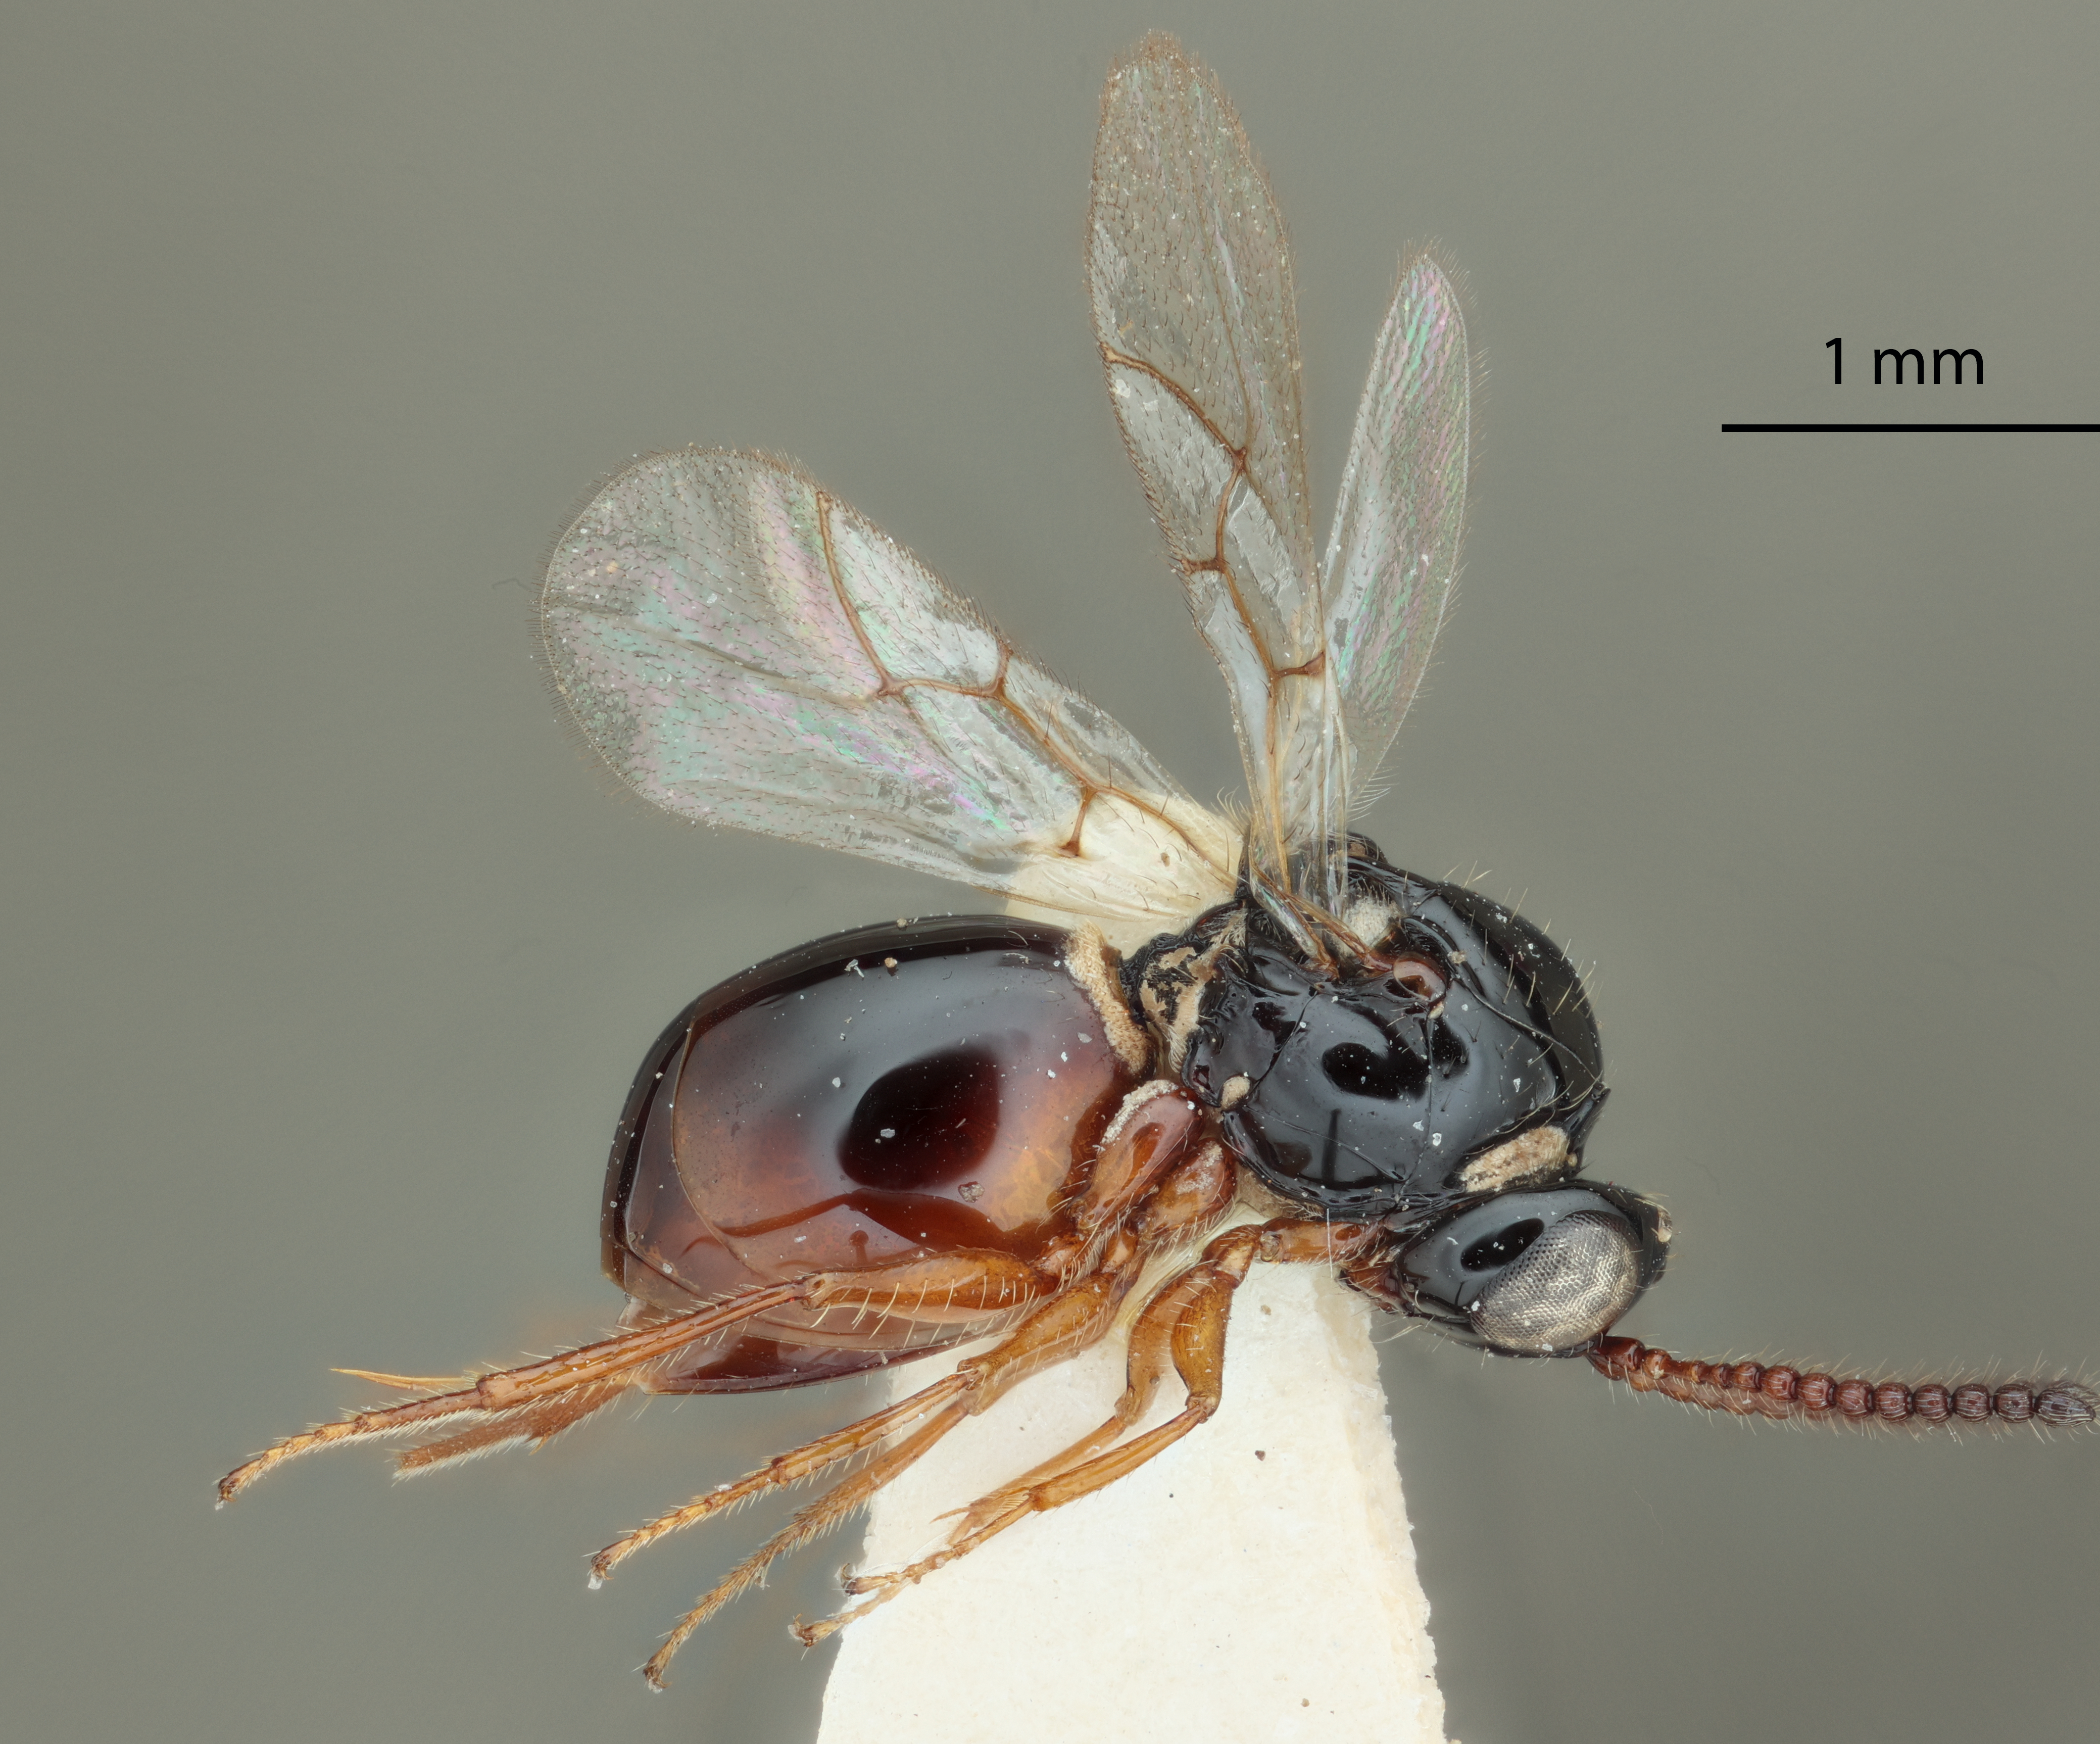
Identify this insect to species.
Trybliographa daci
